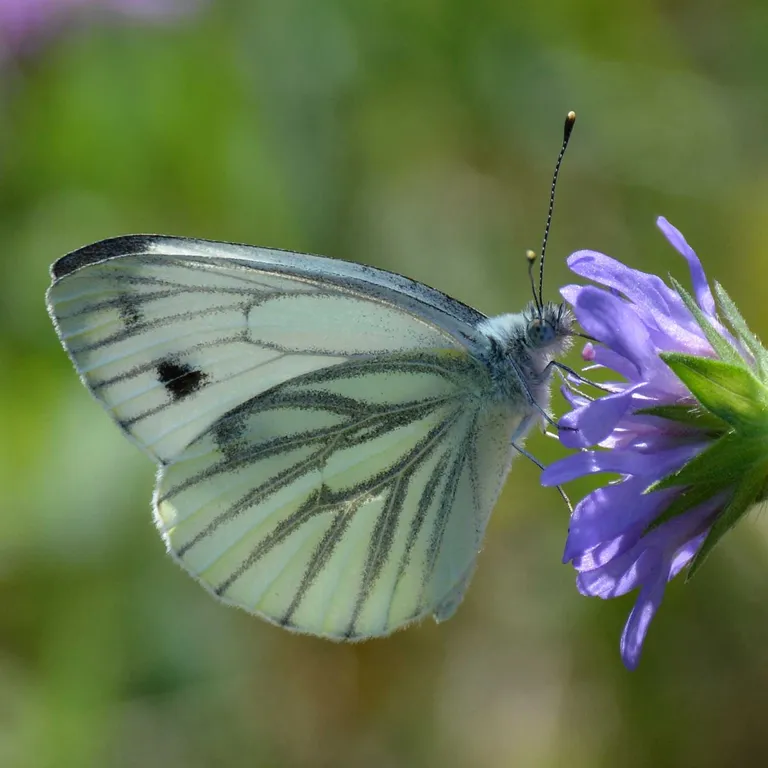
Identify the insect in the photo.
Pieris napi
